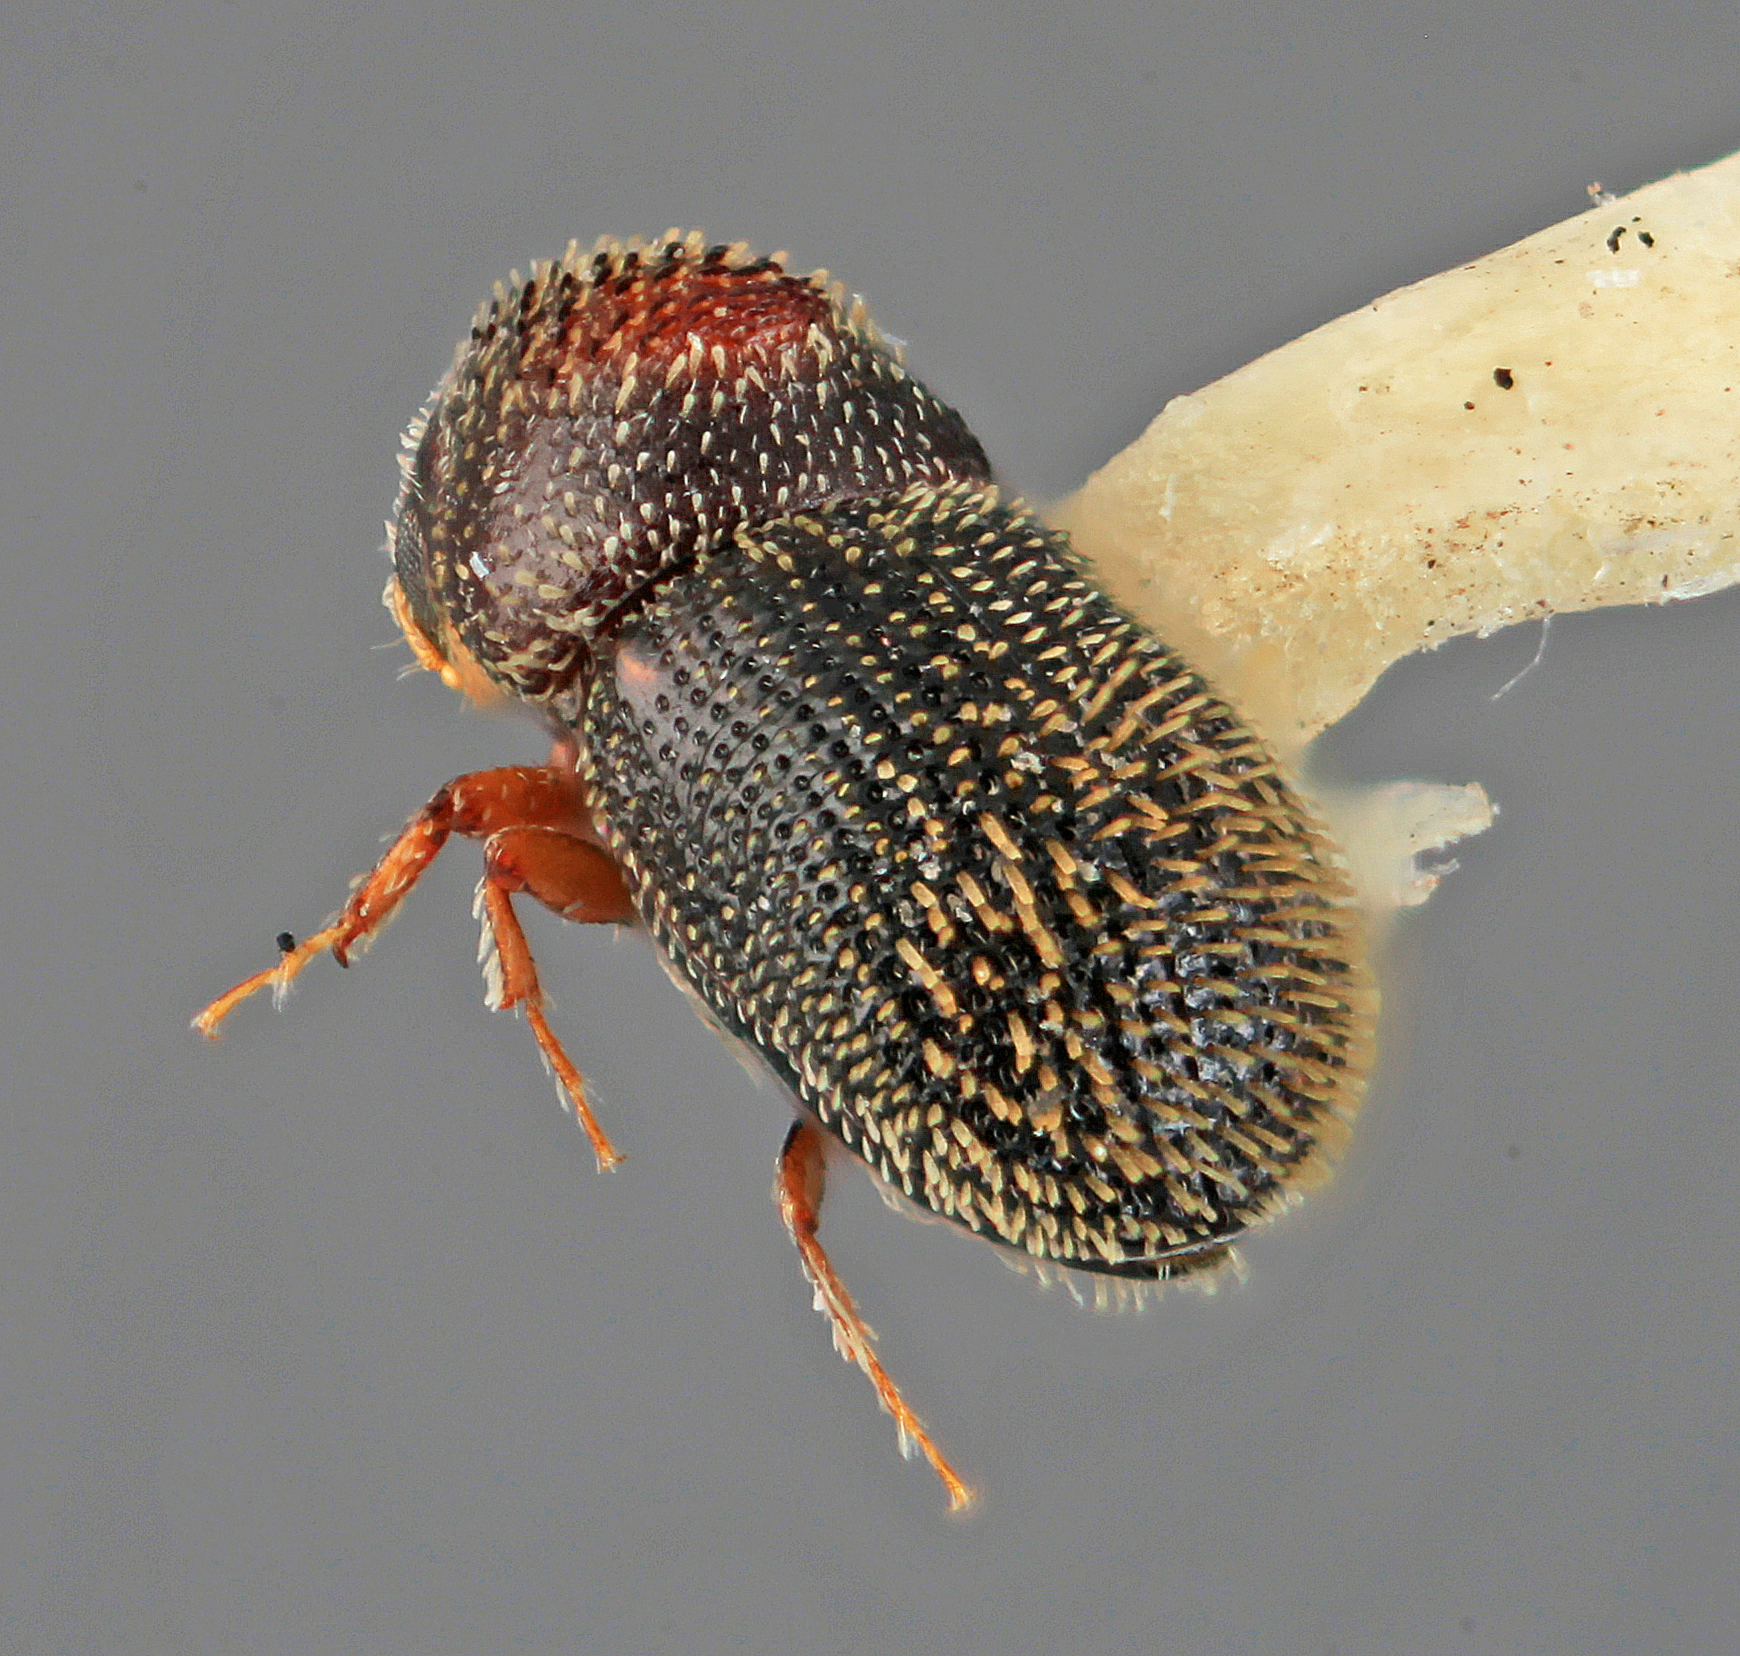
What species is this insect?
Pseudothysanoes viscivorus
